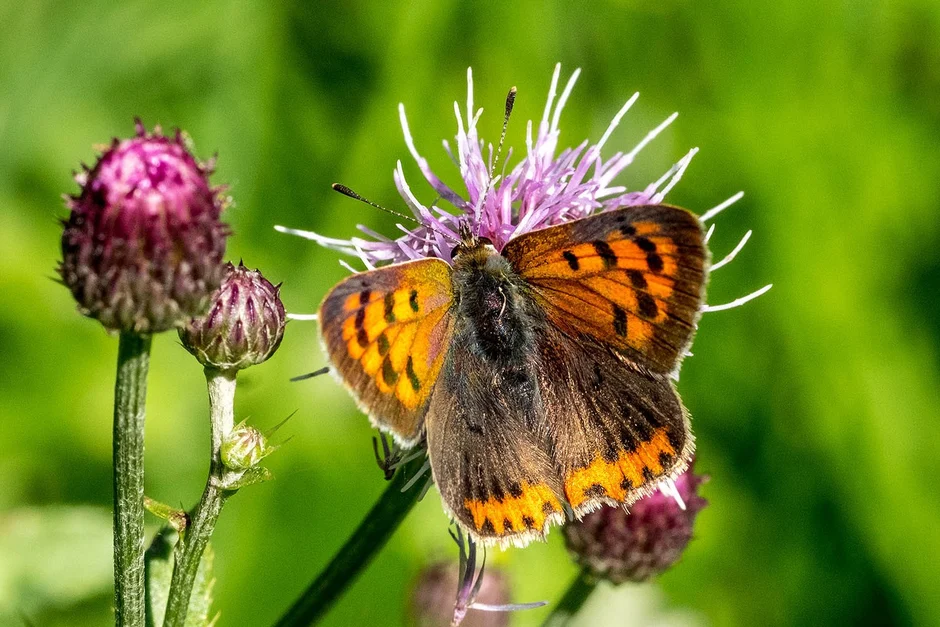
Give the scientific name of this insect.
Lycaena phlaeas
